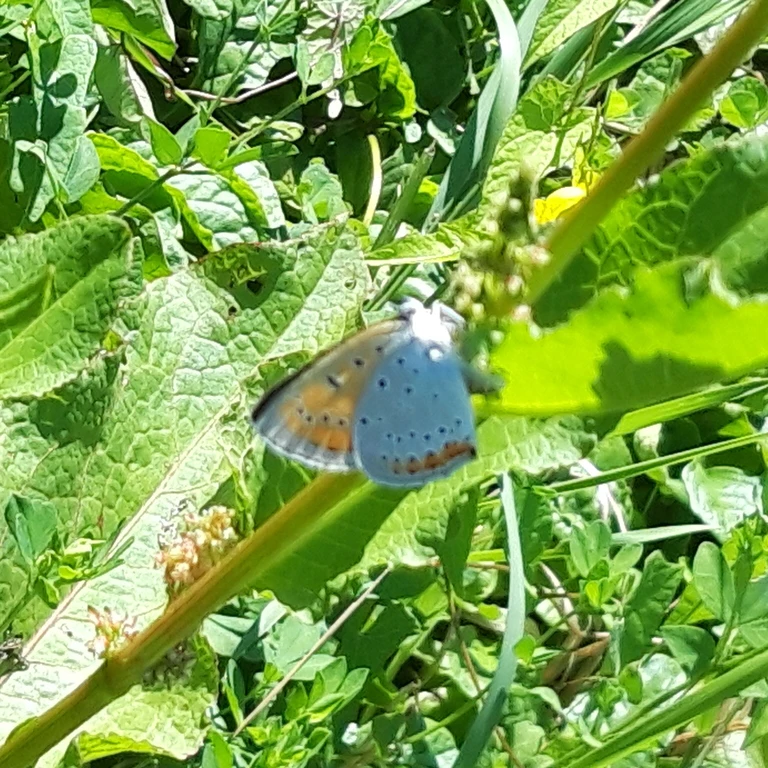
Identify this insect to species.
Lycaena dispar
